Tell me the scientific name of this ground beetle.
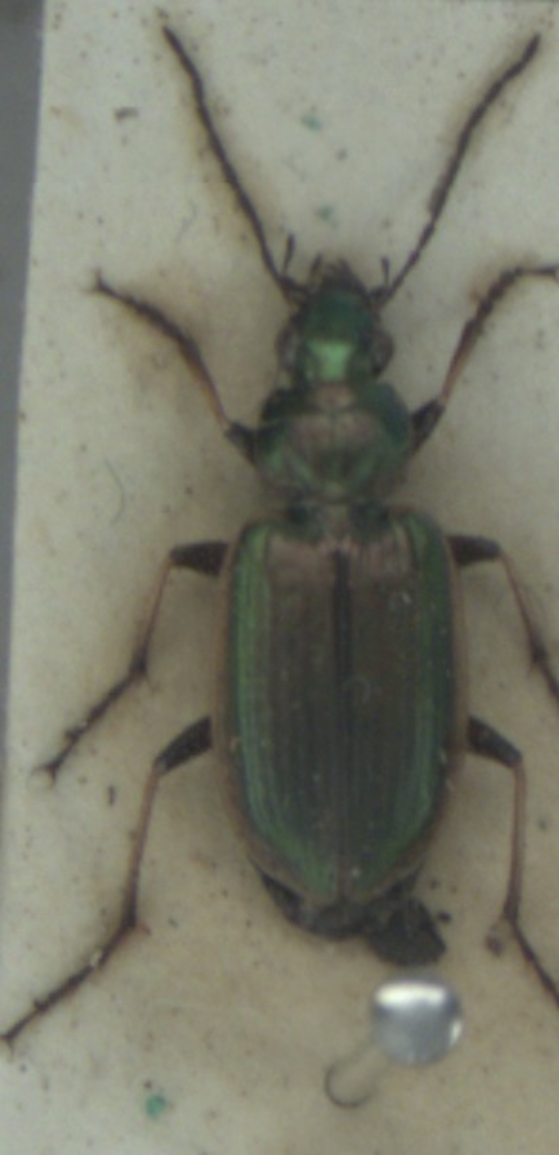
Agonum marginatum
